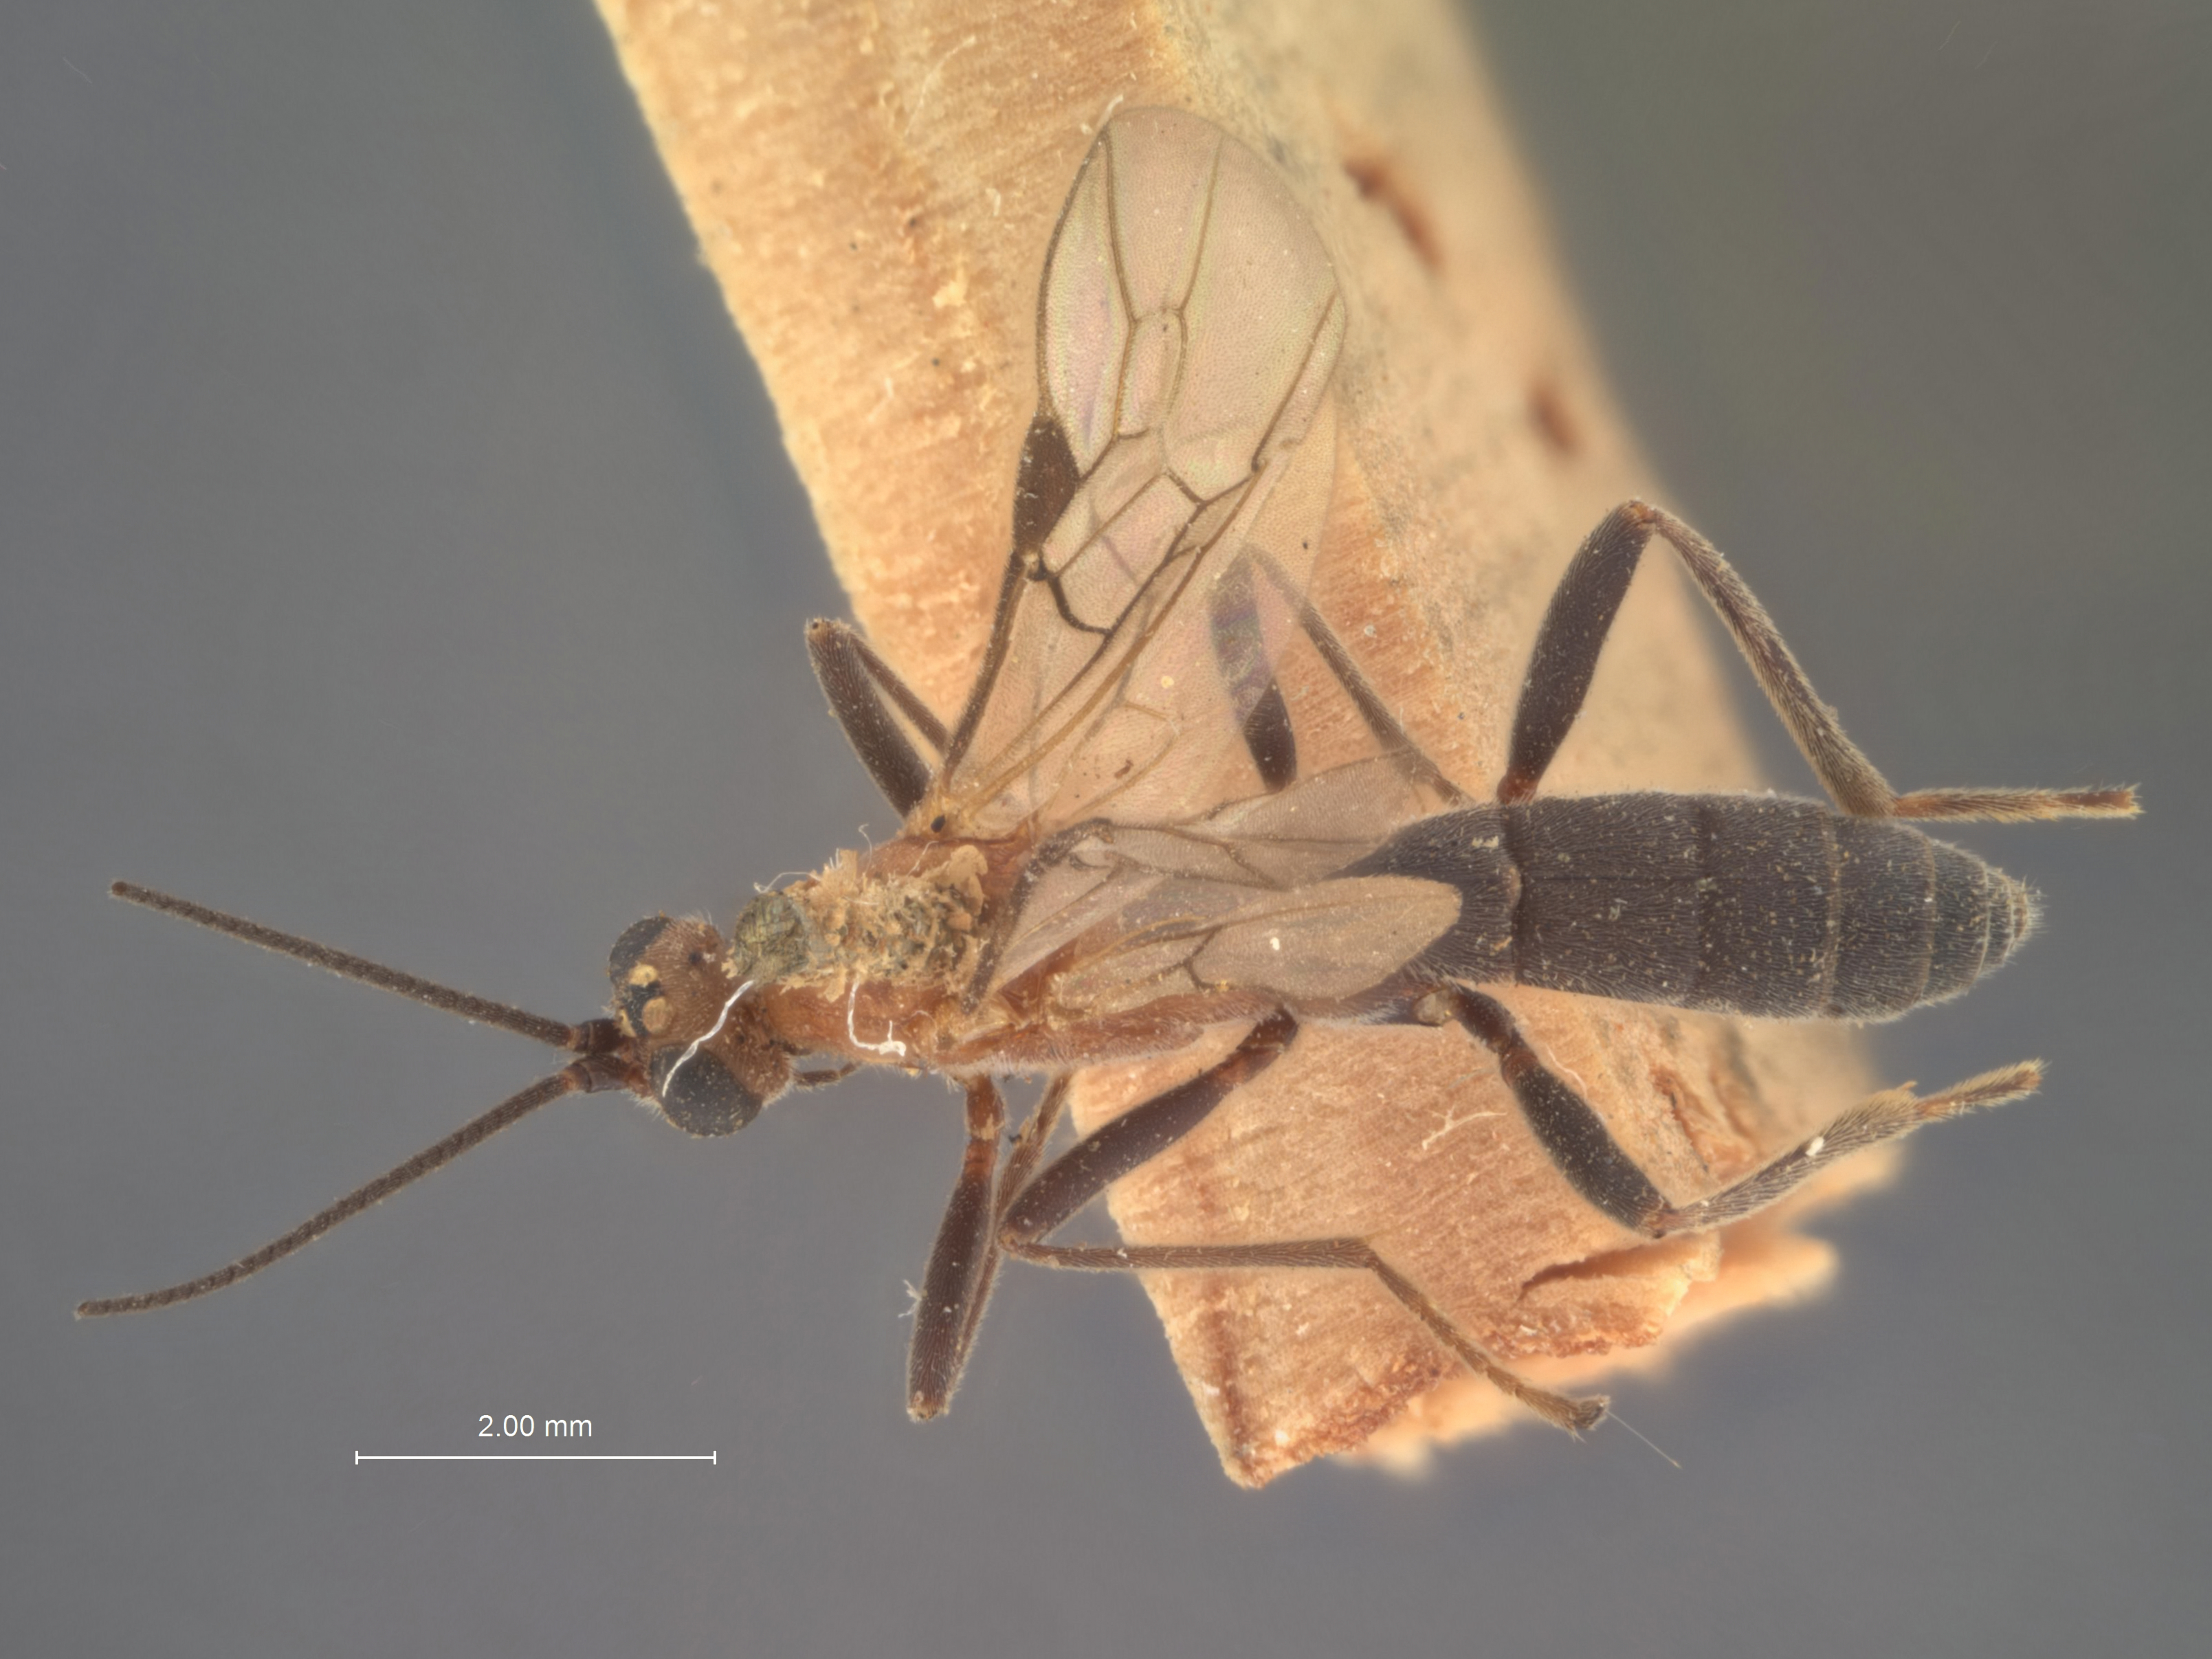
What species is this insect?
Rogas metanastriae
